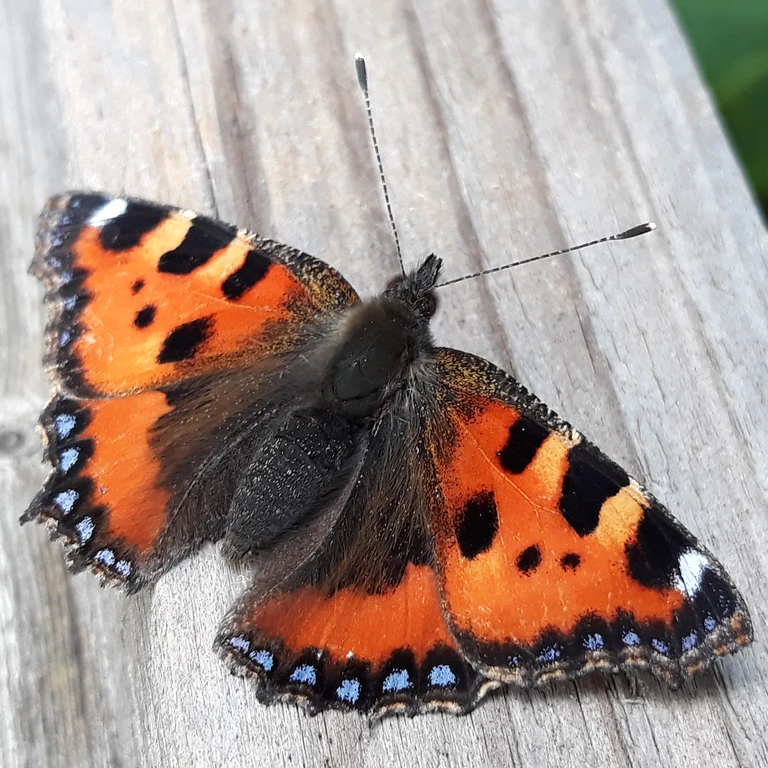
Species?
Aglais urticae
